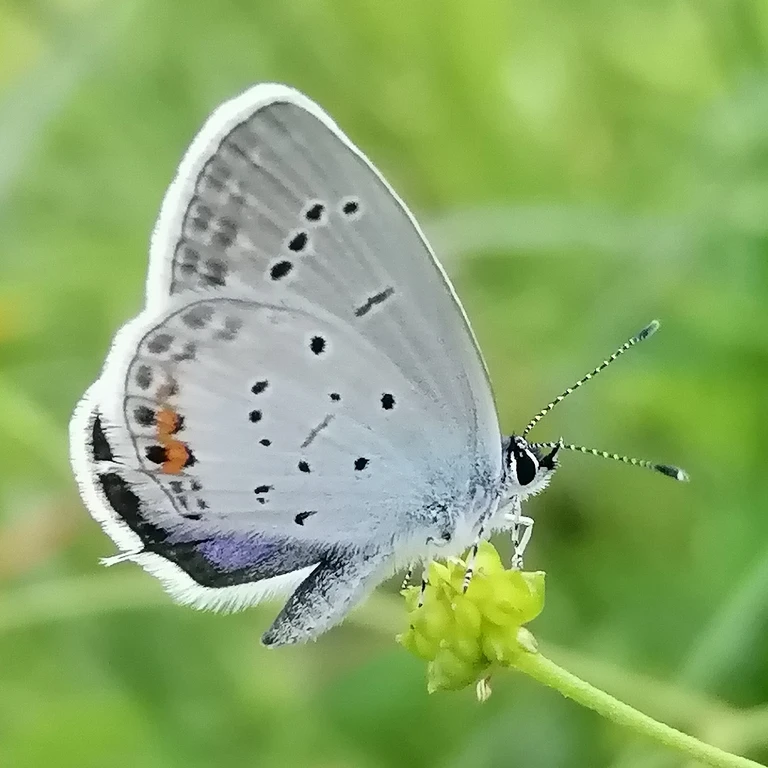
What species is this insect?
Cupido argiades (also Elkalyce argiades)
